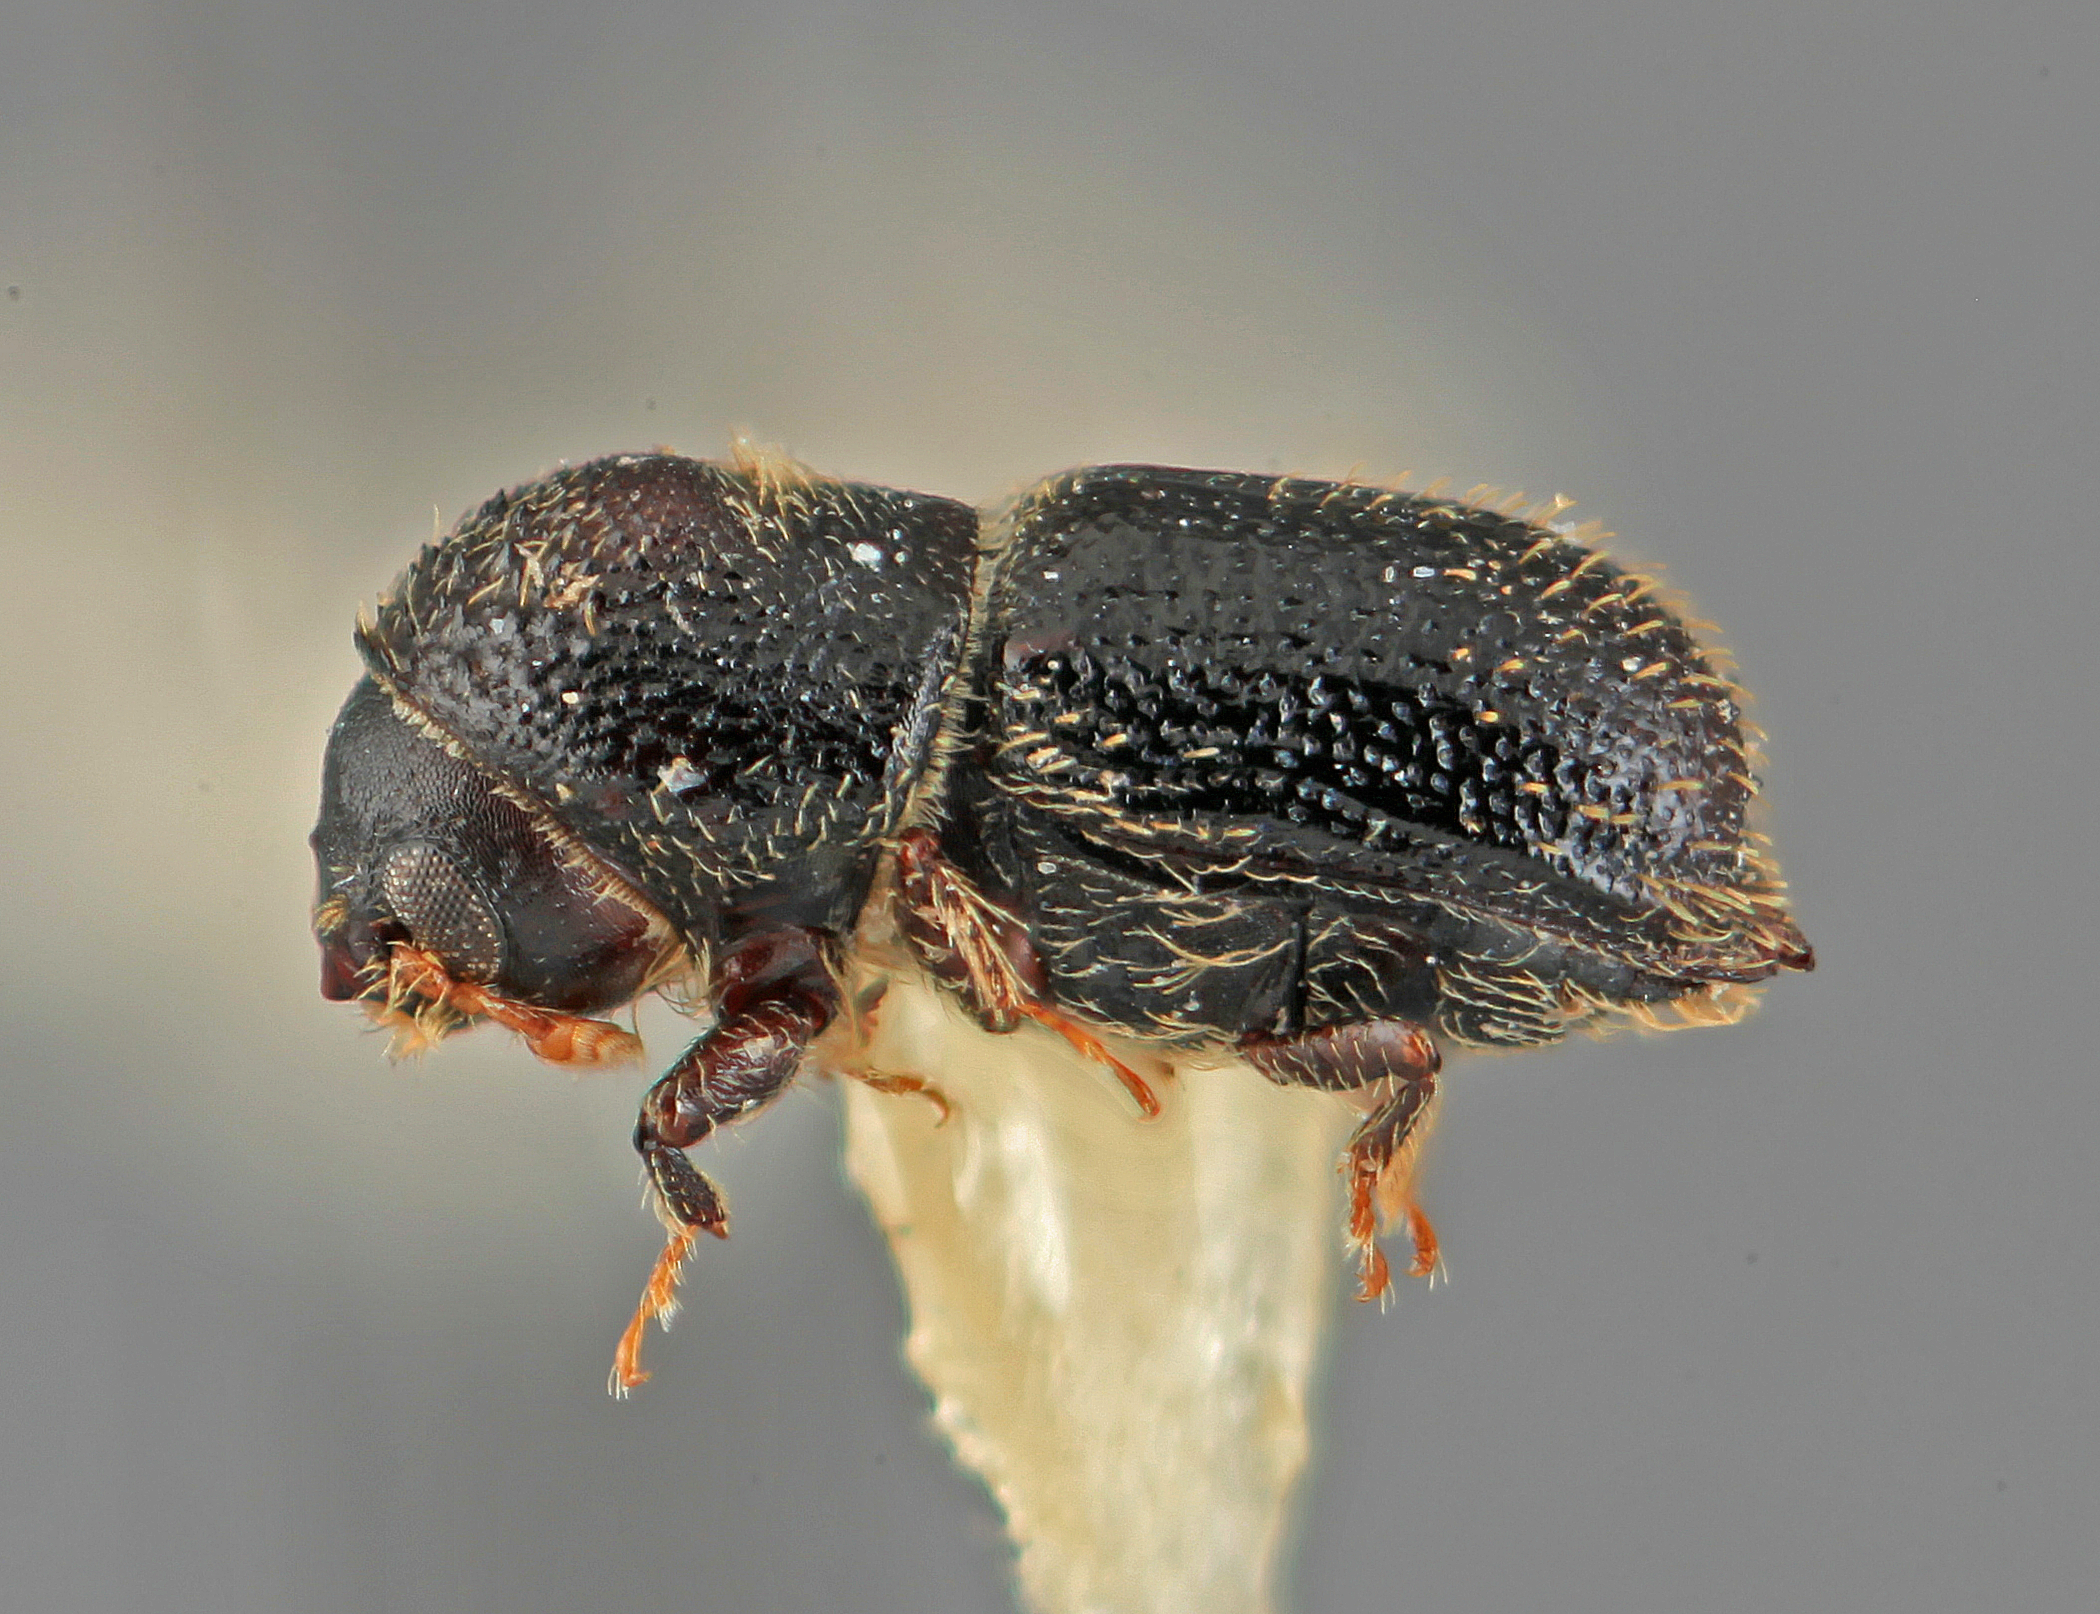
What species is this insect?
Hylocurus crotonis
